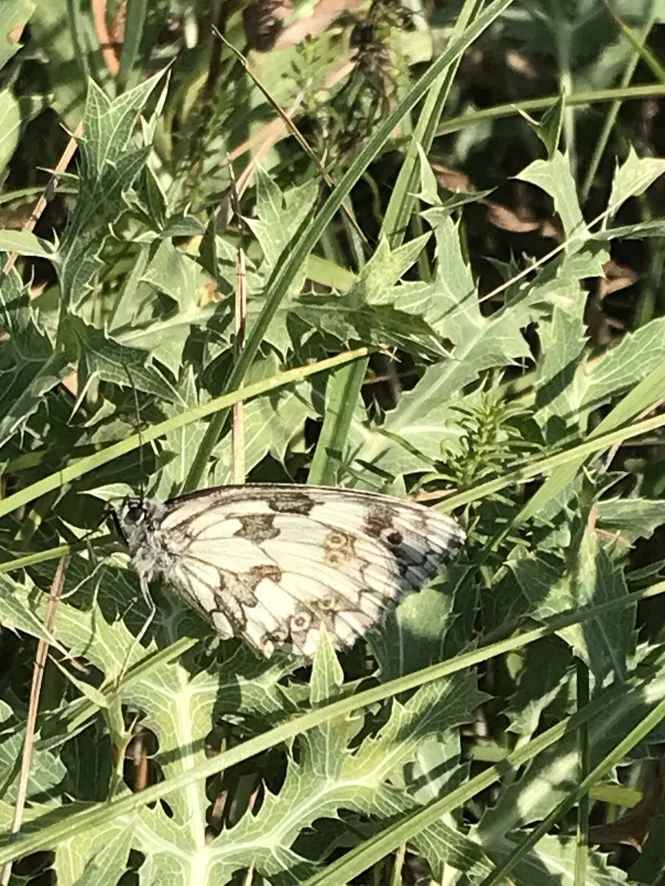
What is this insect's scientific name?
Melanargia galathea
